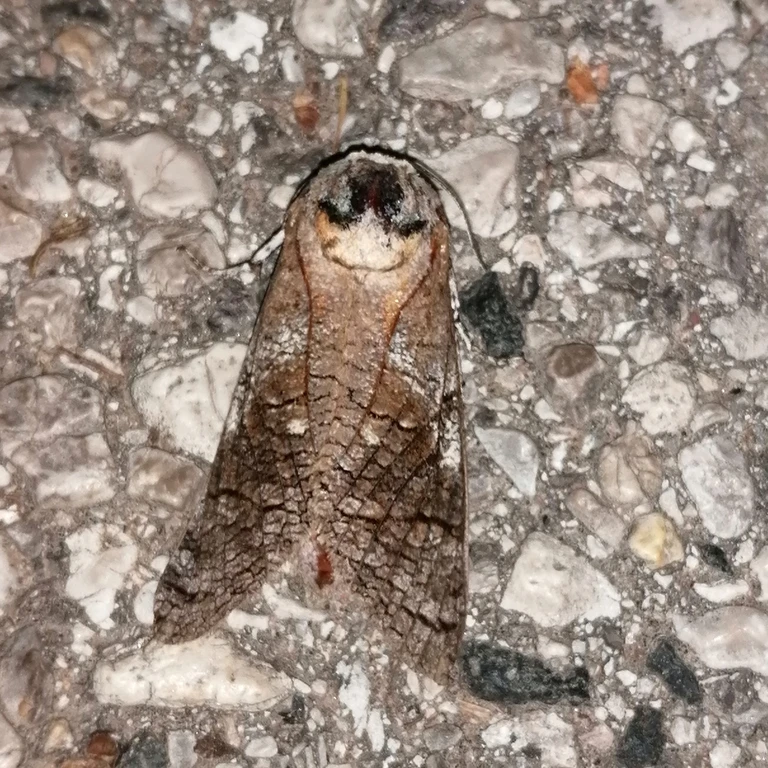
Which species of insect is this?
Cossus cossus
